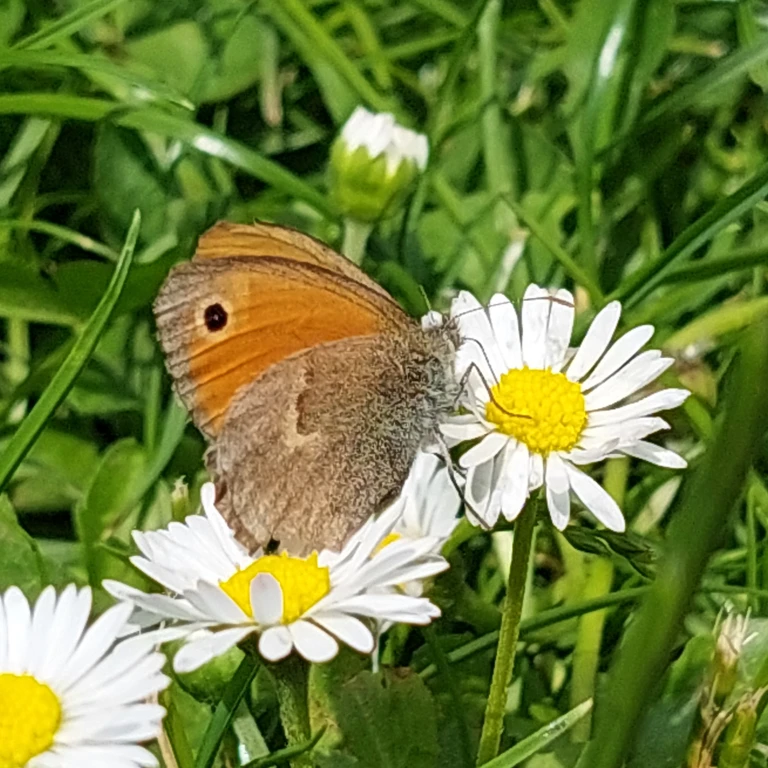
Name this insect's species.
Coenonympha pamphilus
